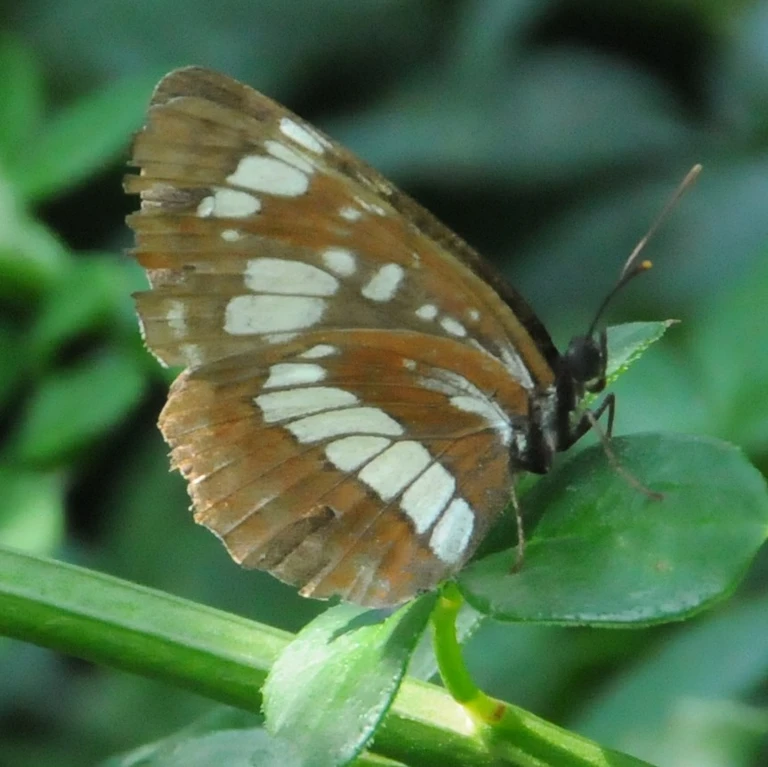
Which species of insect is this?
Neptis rivularis
